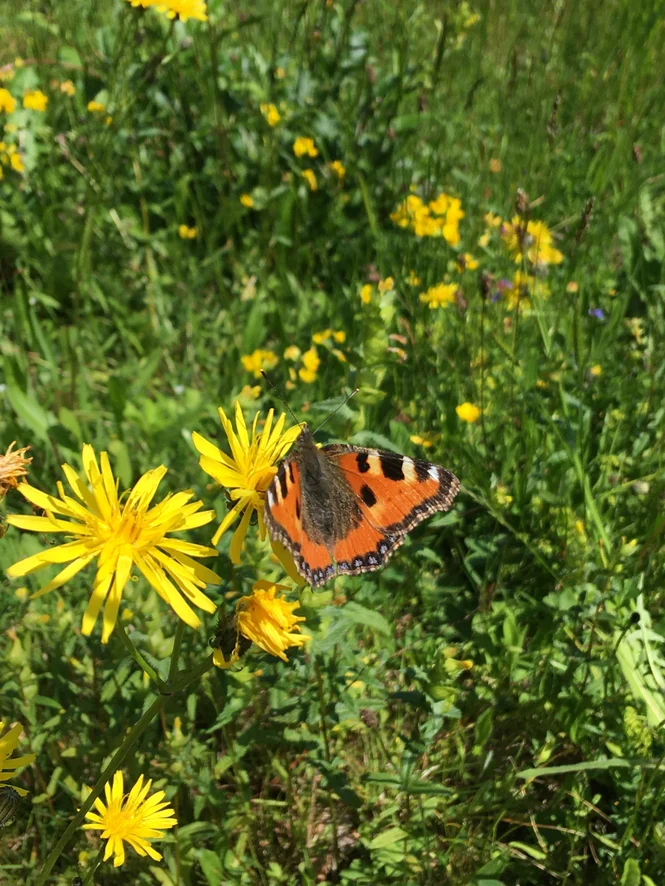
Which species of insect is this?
Aglais urticae
